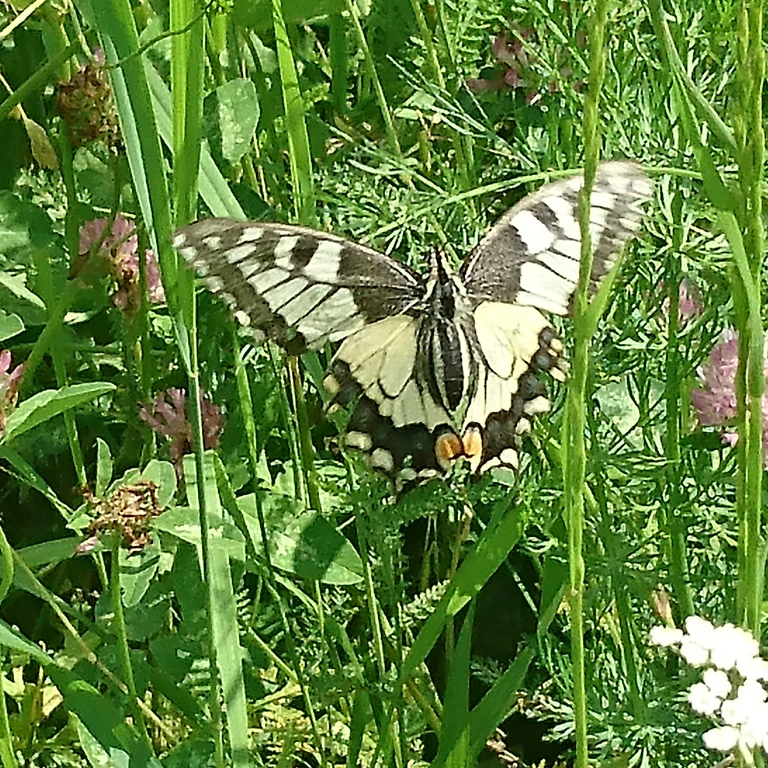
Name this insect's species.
Papilio machaon
